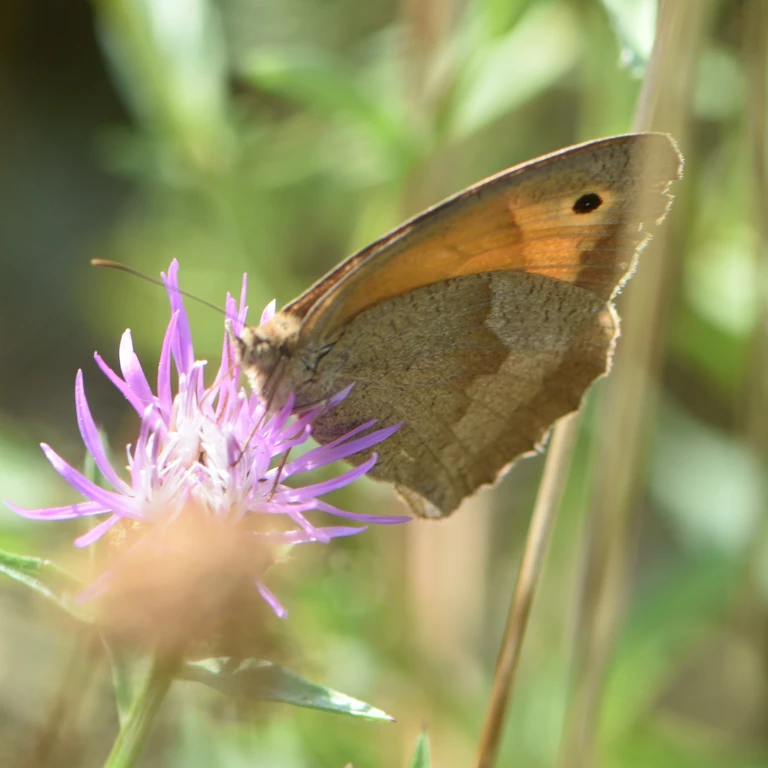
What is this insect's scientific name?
Maniola jurtina
